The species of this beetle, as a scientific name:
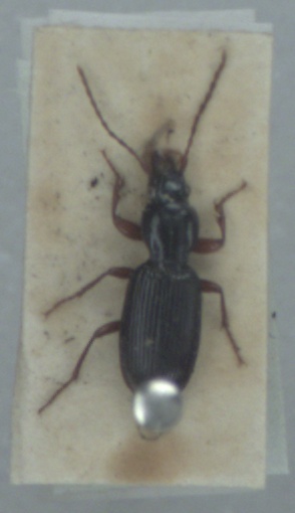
Stomis pumicatus
